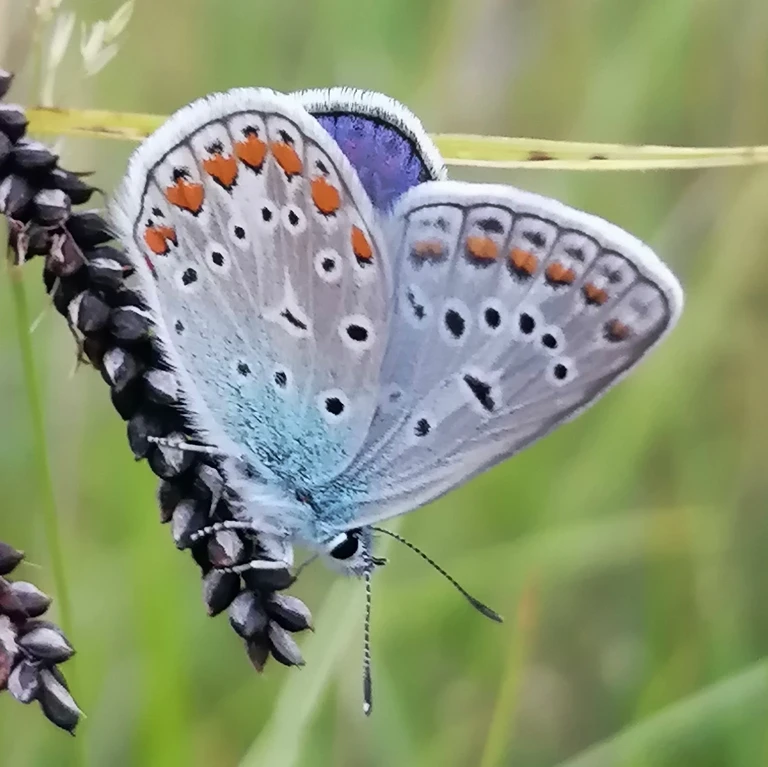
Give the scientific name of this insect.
Polyommatus icarus
